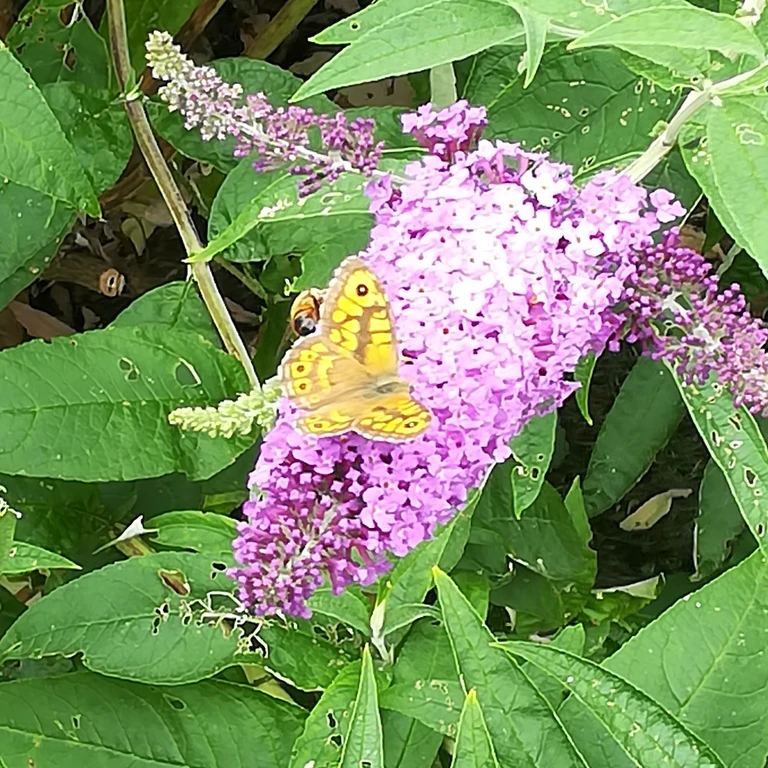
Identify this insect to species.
Lasiommata megera (also Pararge megera)
